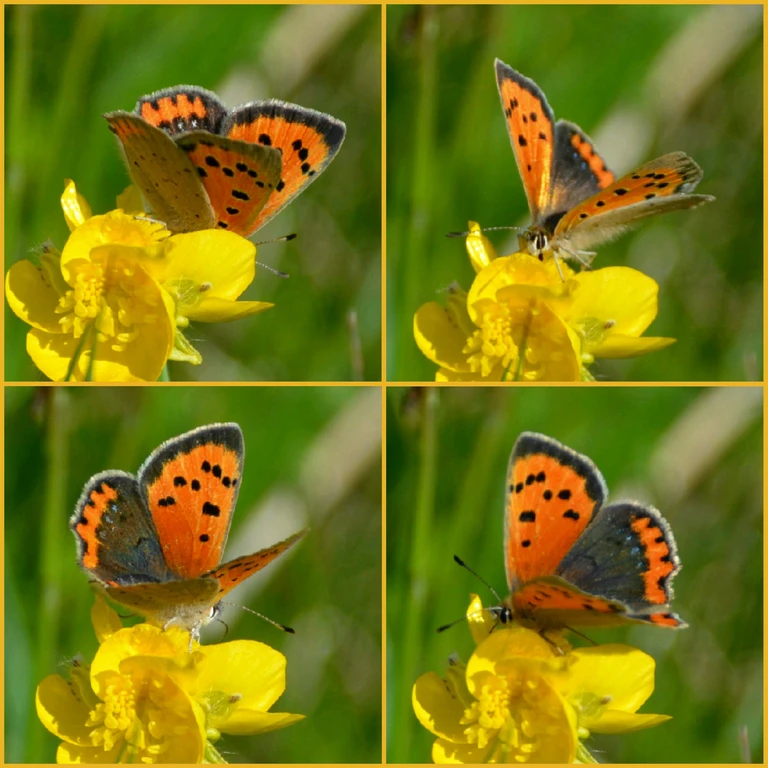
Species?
Lycaena phlaeas
